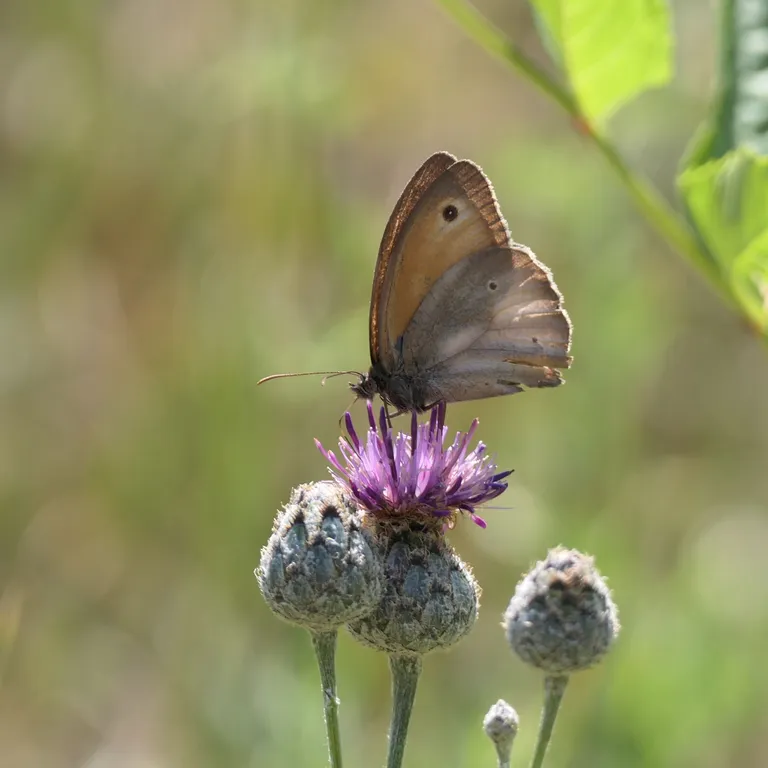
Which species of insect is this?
Maniola jurtina
